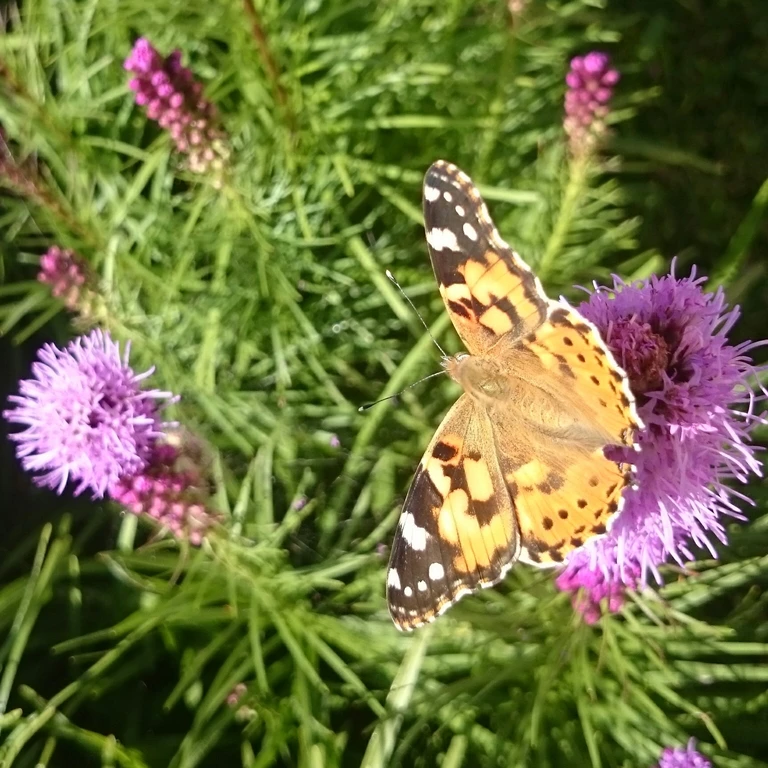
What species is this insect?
Vanessa cardui
